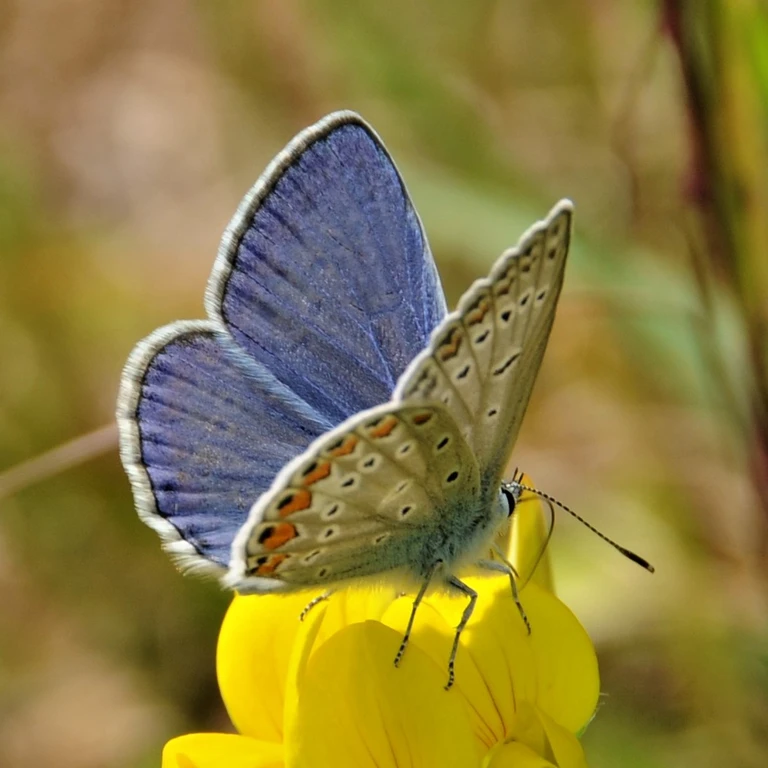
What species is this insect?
Polyommatus icarus
